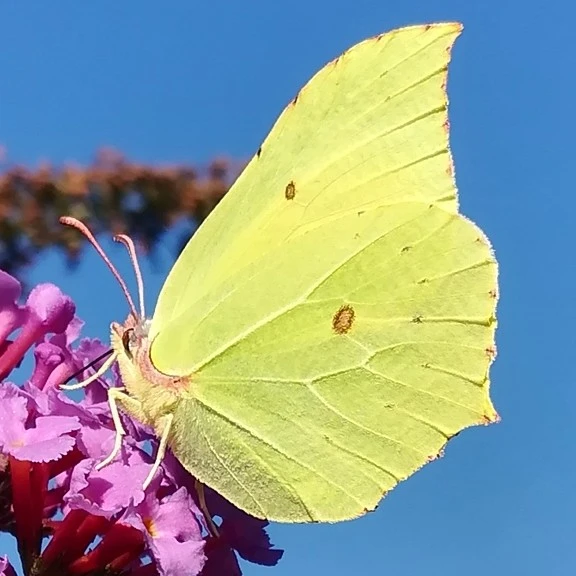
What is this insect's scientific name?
Gonepteryx rhamni
